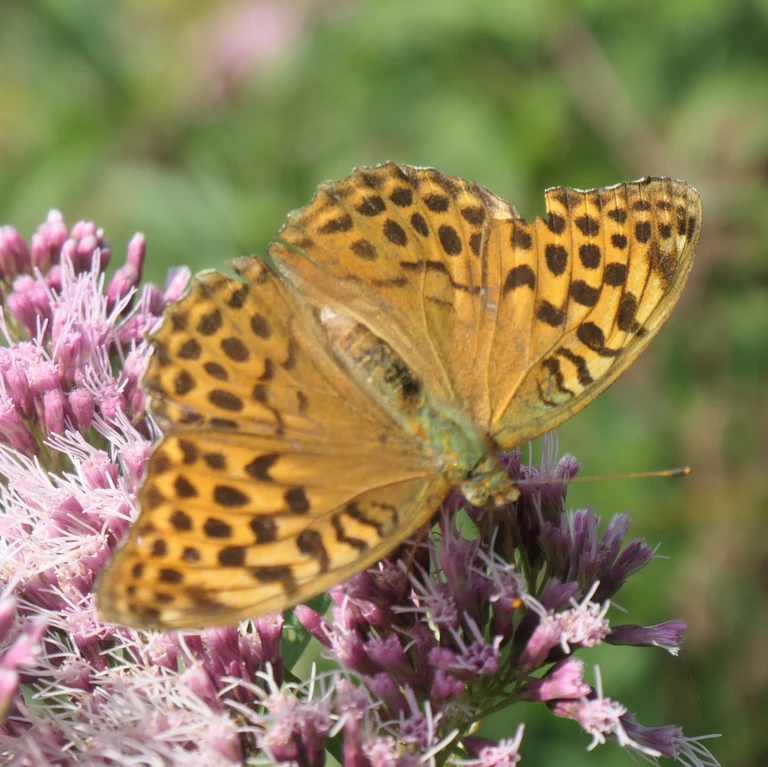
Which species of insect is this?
Argynnis paphia
